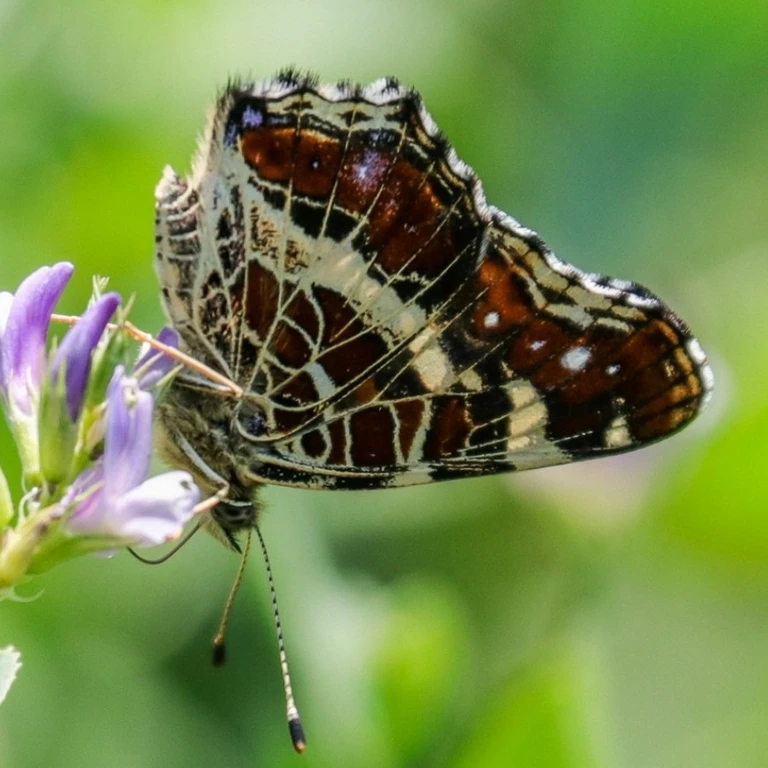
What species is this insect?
Araschnia levana
